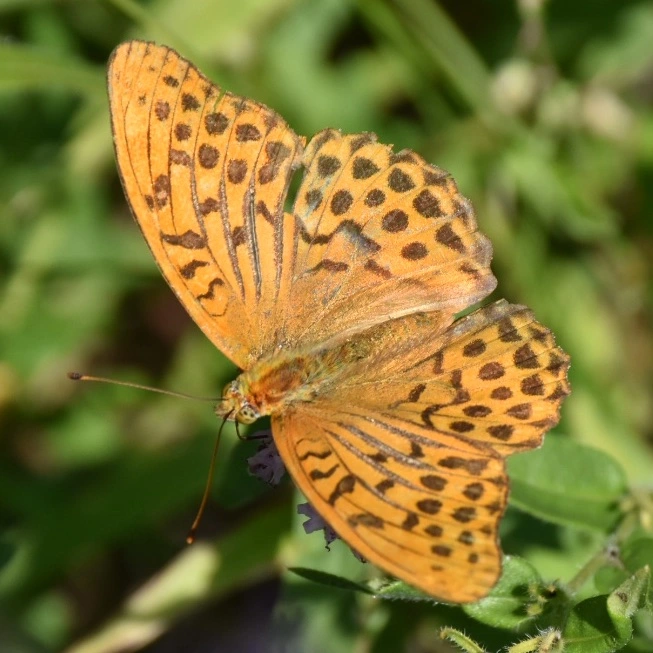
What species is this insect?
Argynnis paphia
